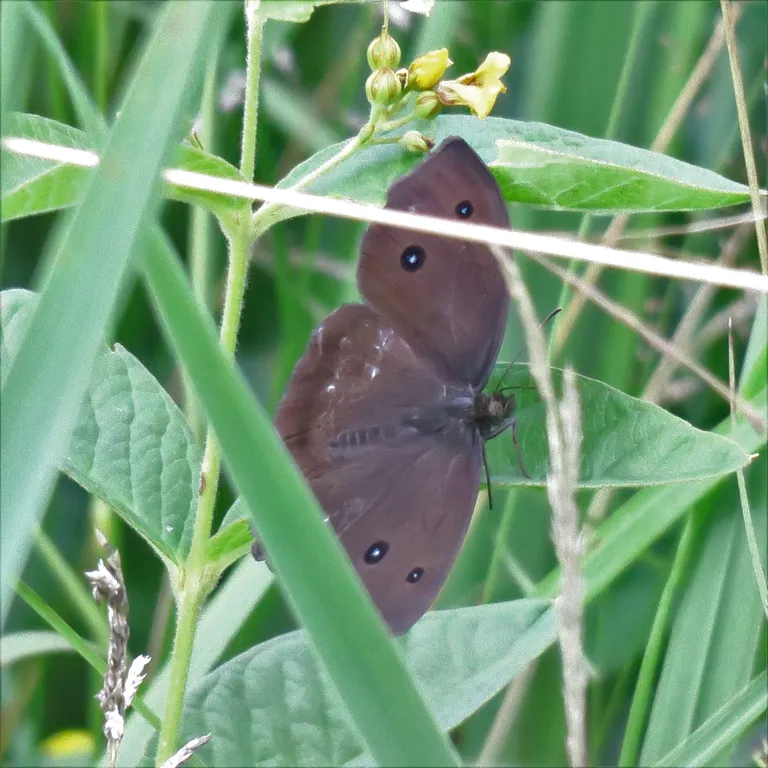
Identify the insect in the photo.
Minois dryas
